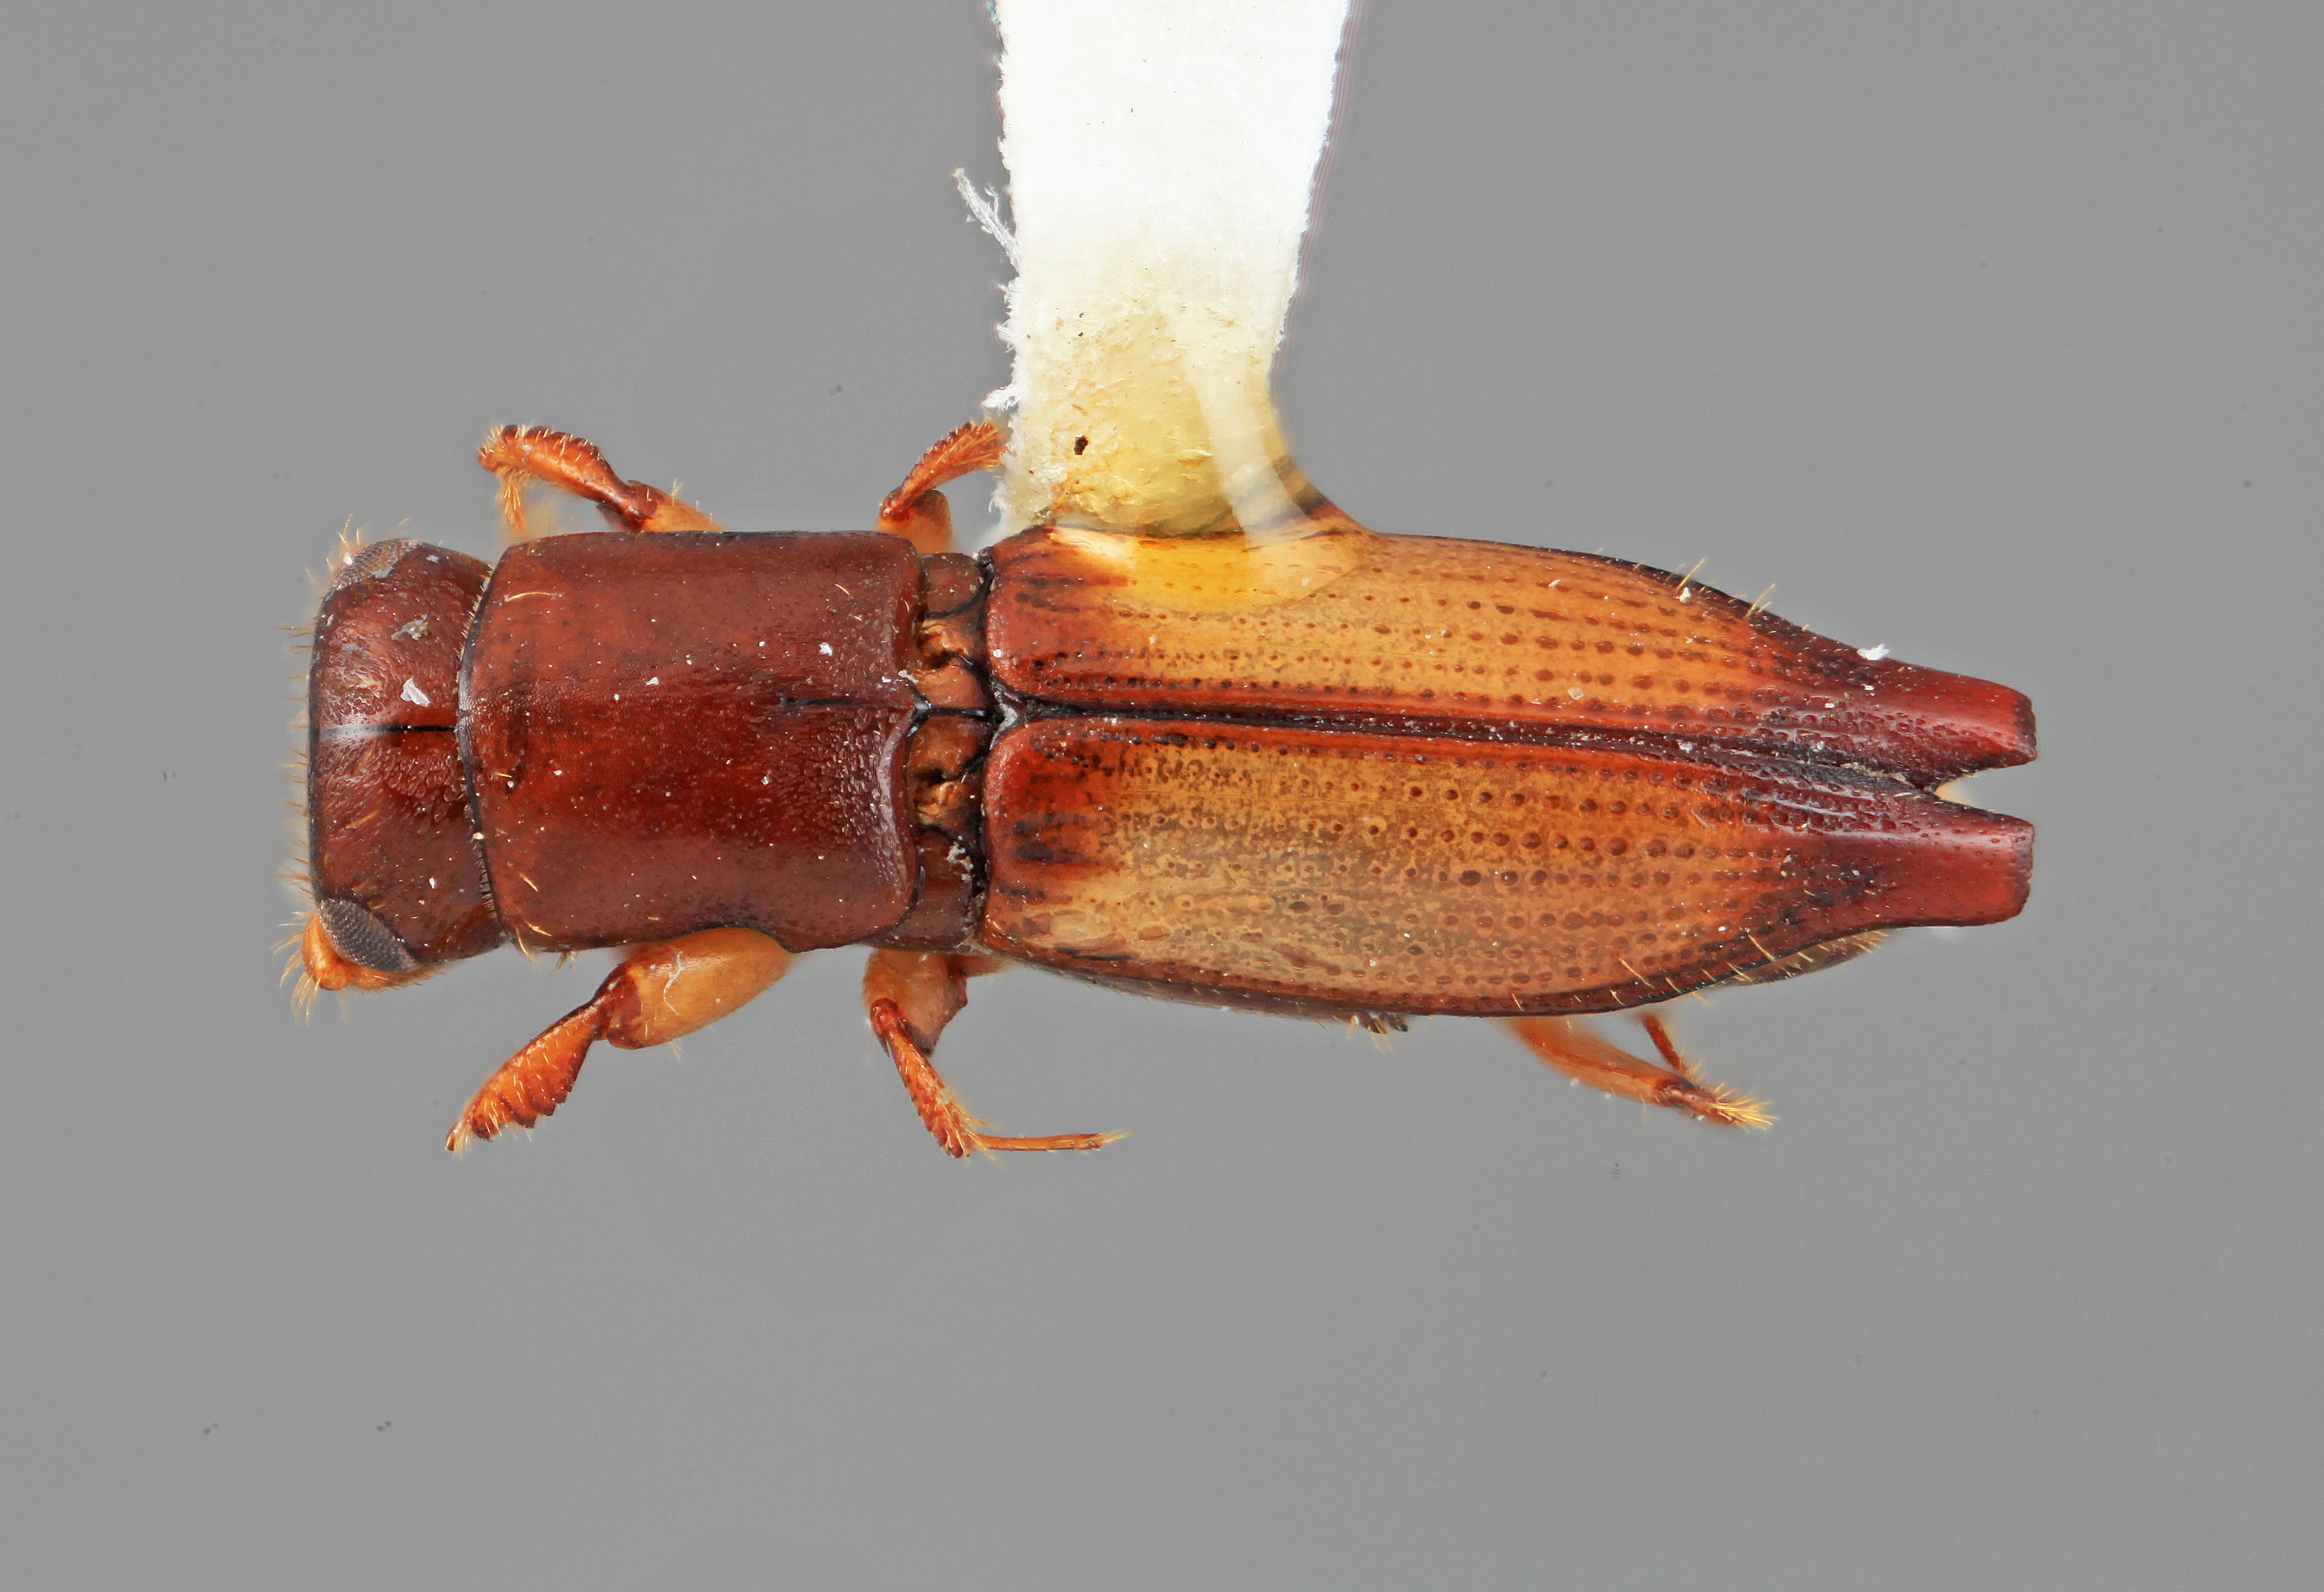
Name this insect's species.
Platypus secus
